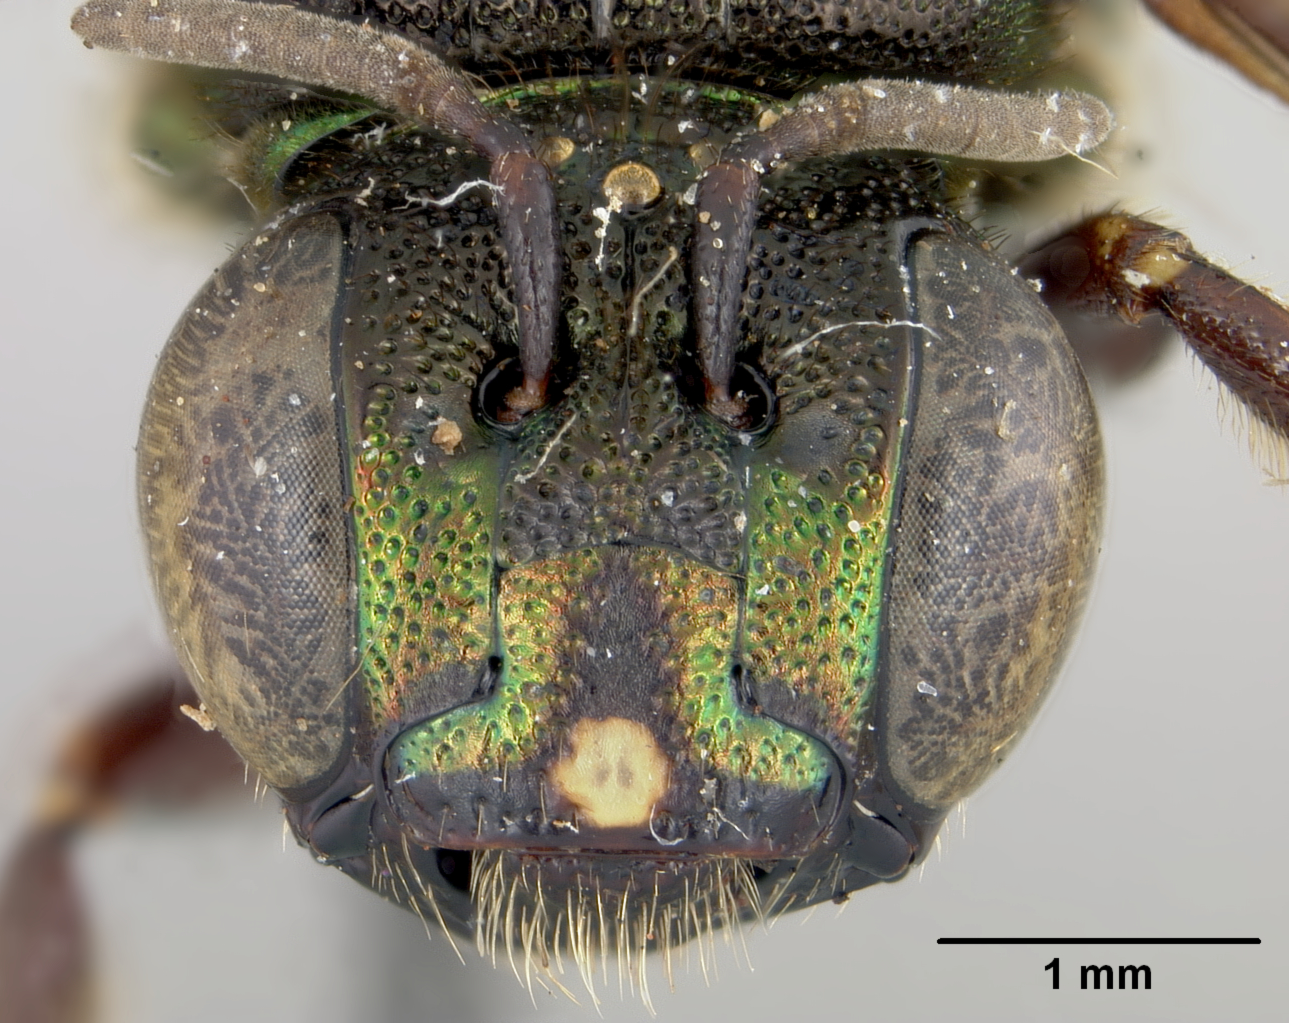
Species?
Ceratina belizensis
